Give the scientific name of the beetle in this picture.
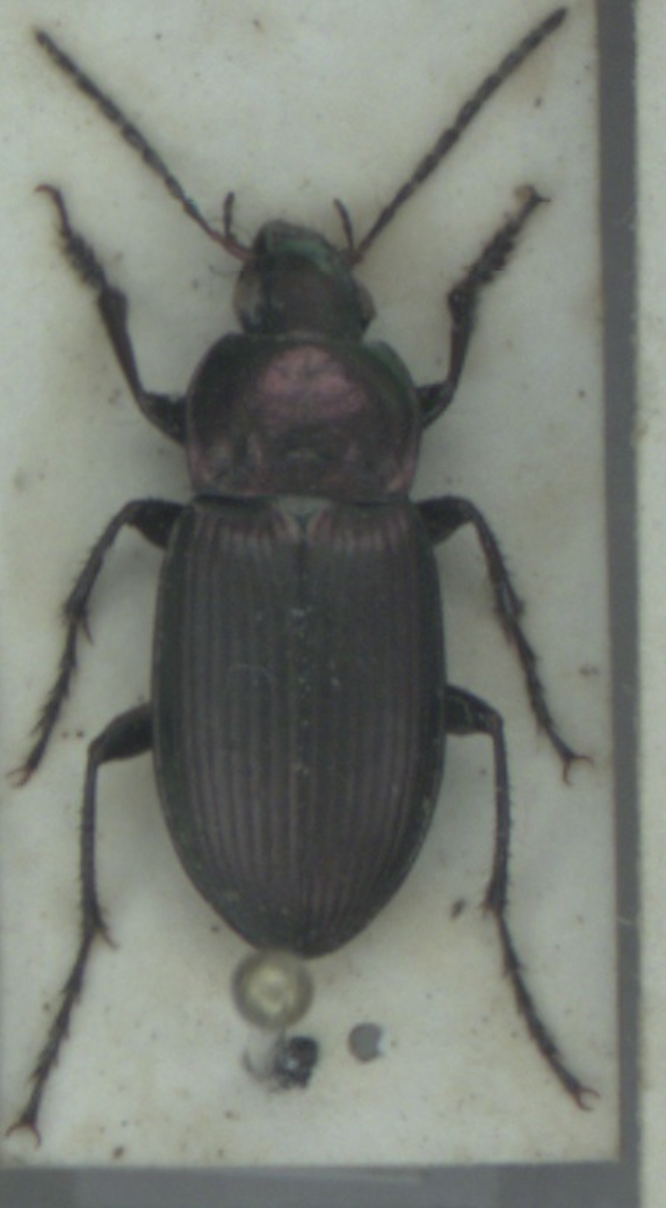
Poecilus cupreus
